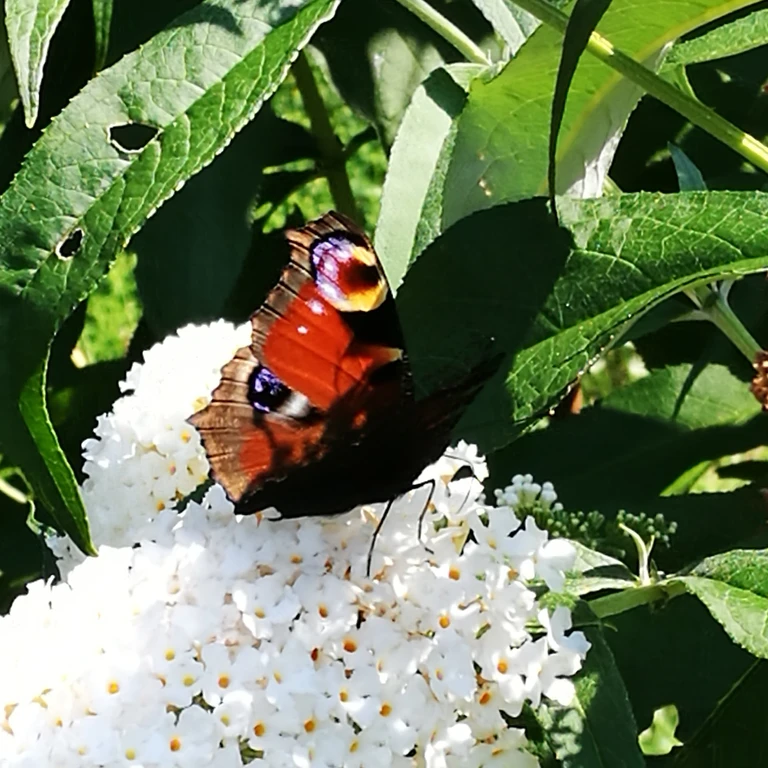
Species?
Aglais io
